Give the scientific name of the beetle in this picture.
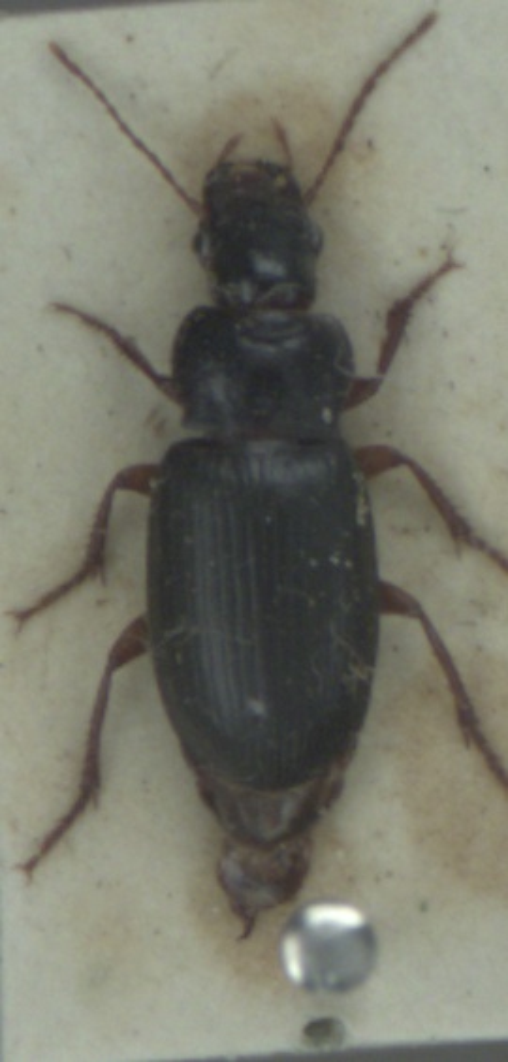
Ophonus rufibarbis
